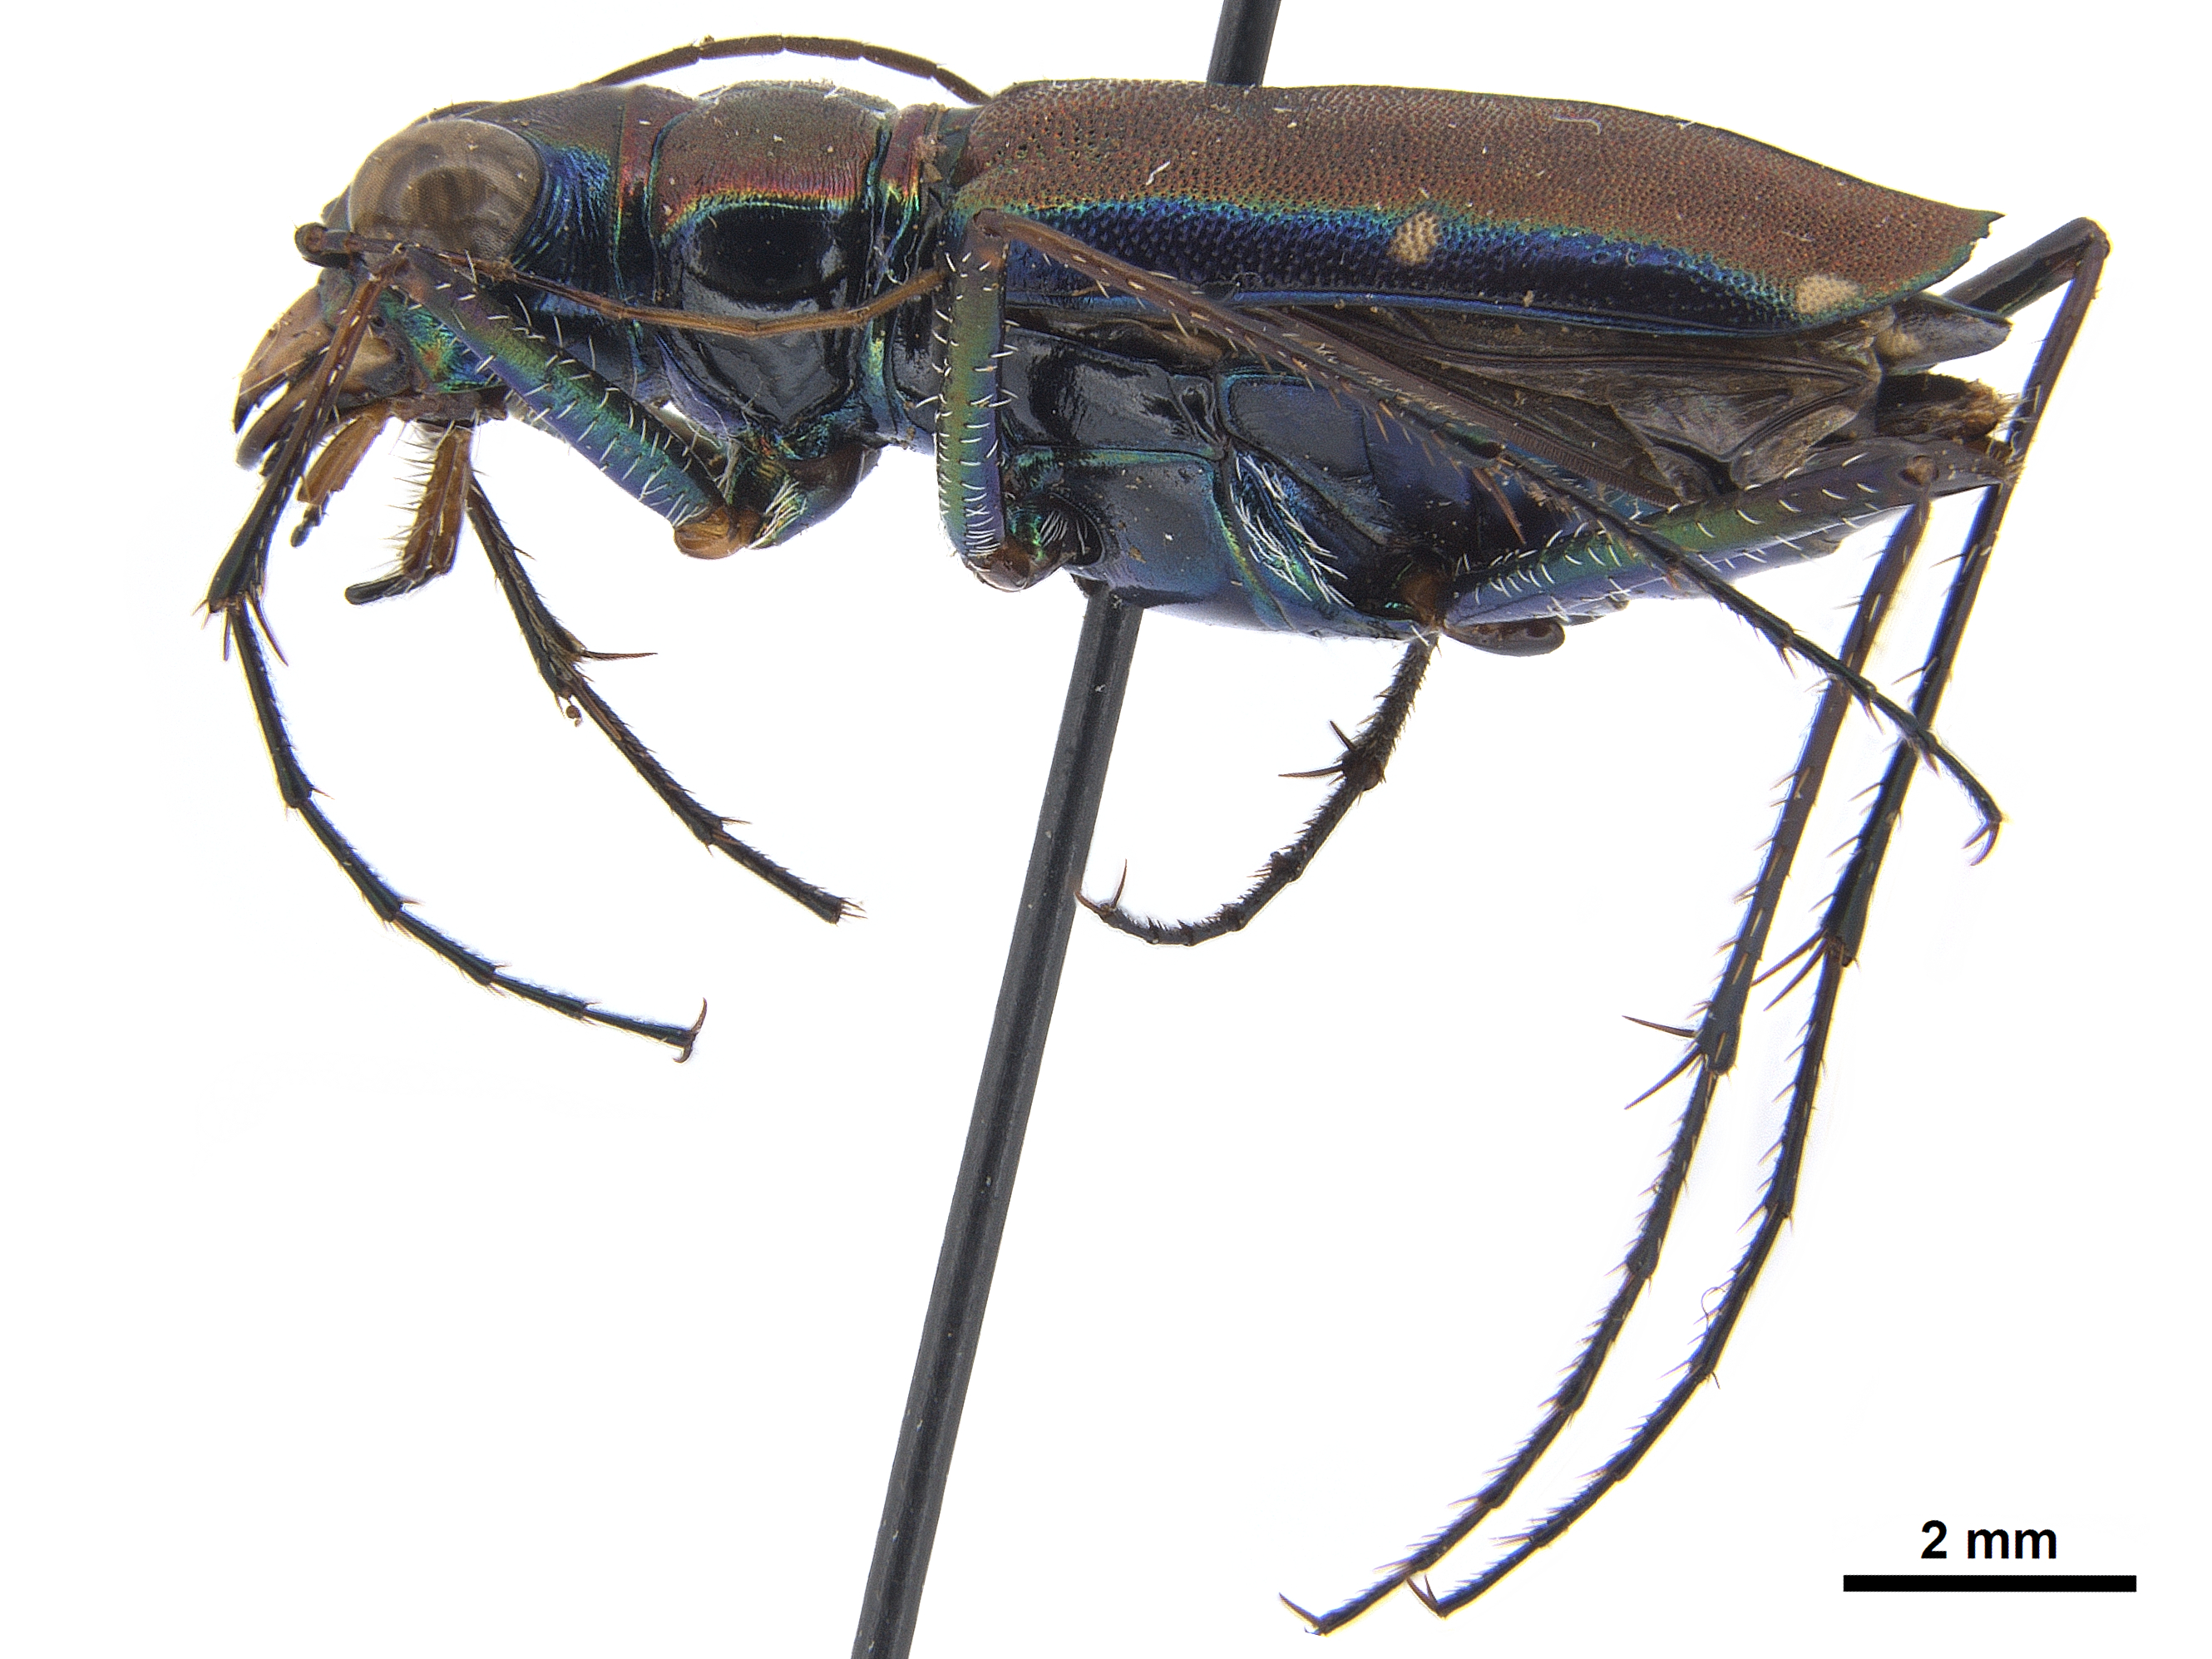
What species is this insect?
Pentacomia procera
